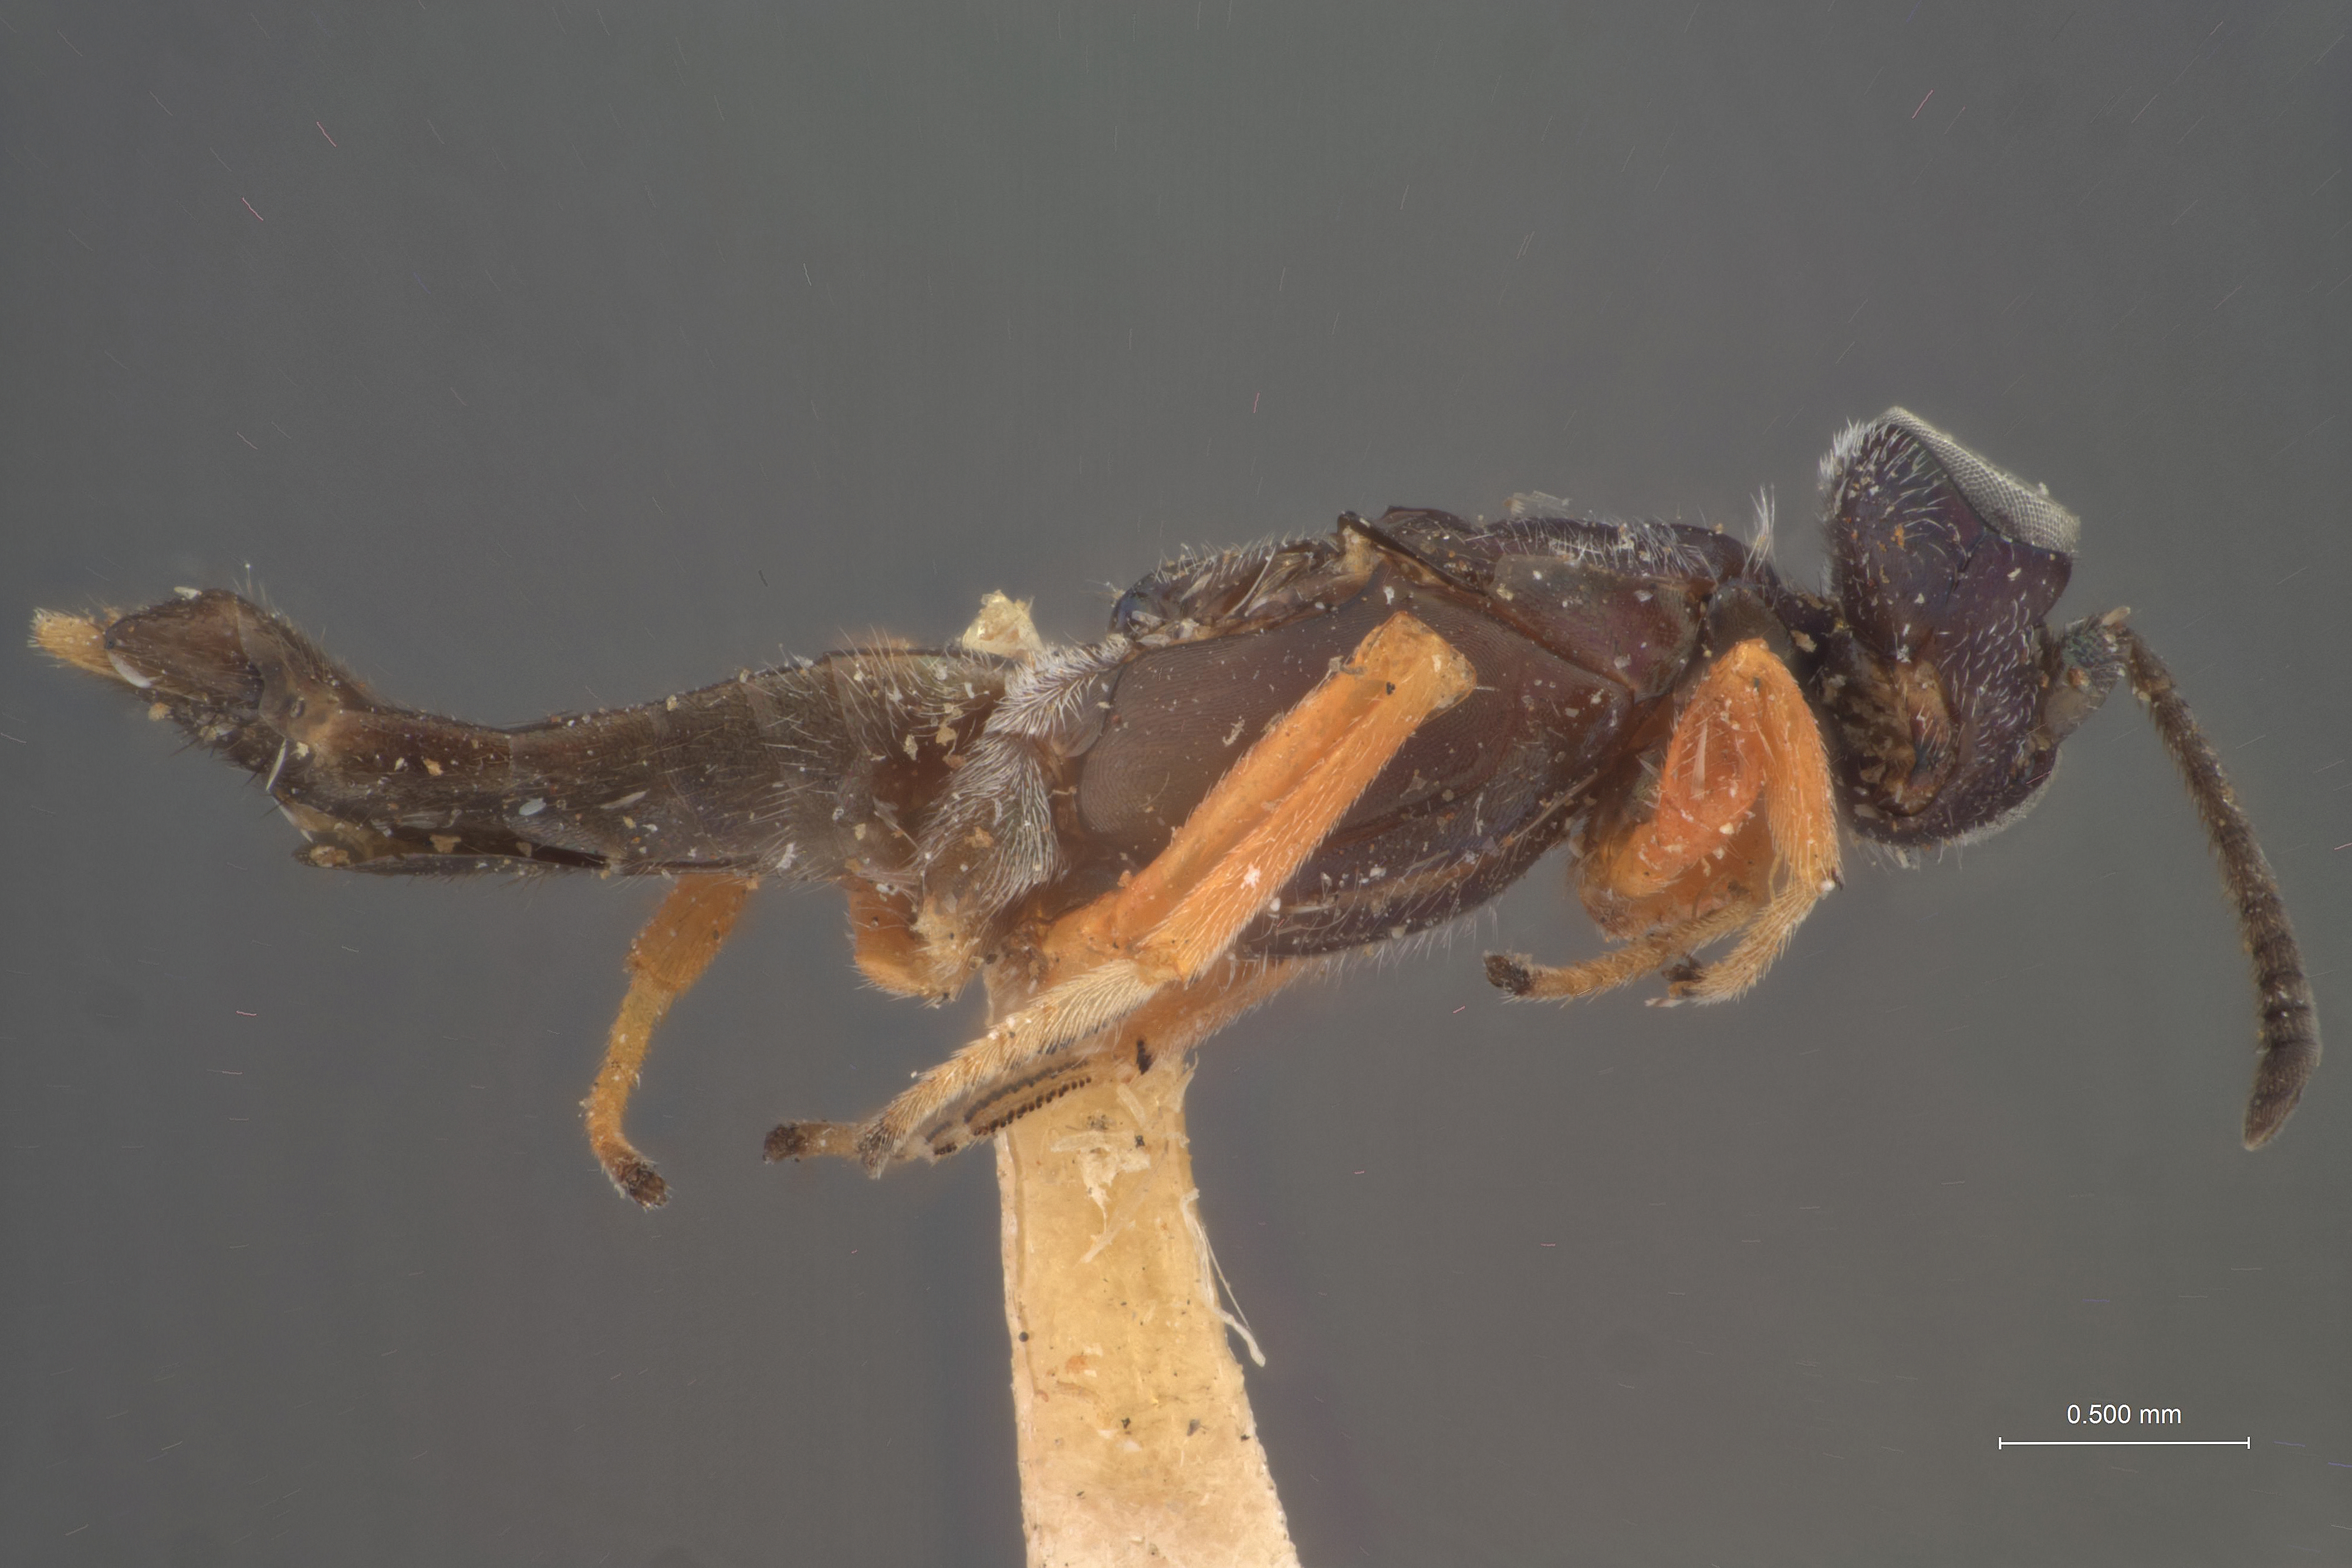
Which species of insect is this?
Eupelmus cerambycoboideus
